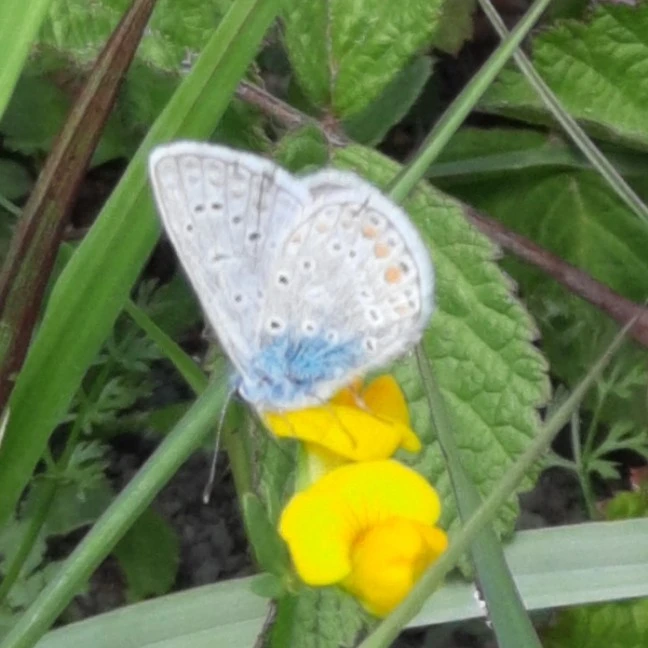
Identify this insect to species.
Polyommatus icarus
